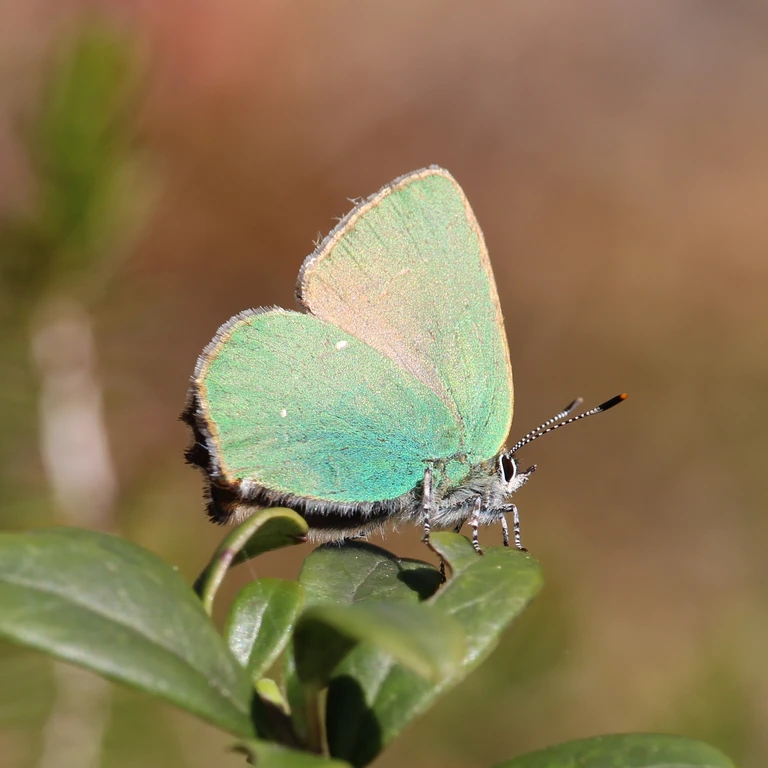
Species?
Callophrys rubi
